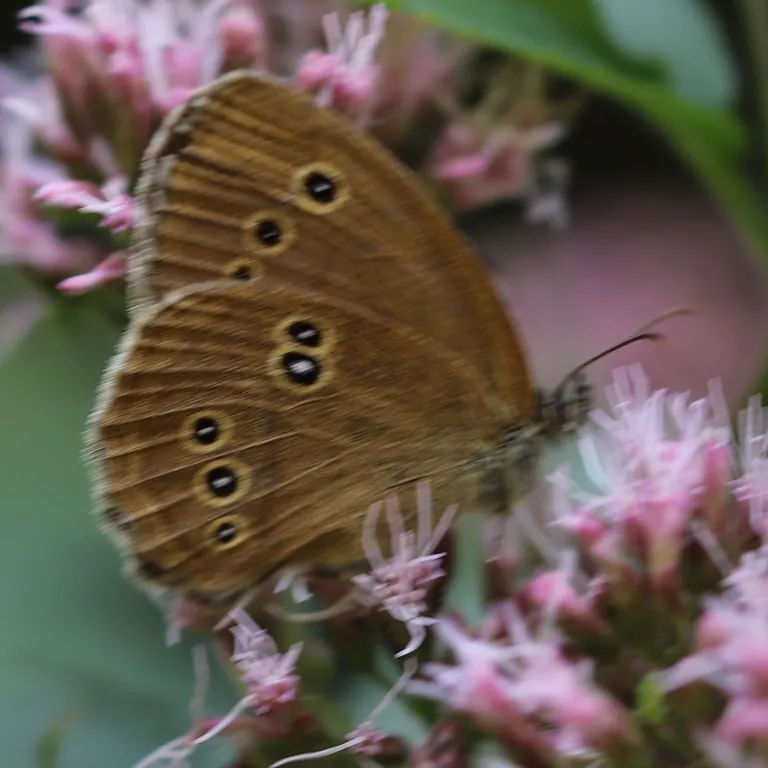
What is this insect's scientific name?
Aphantopus hyperantus
